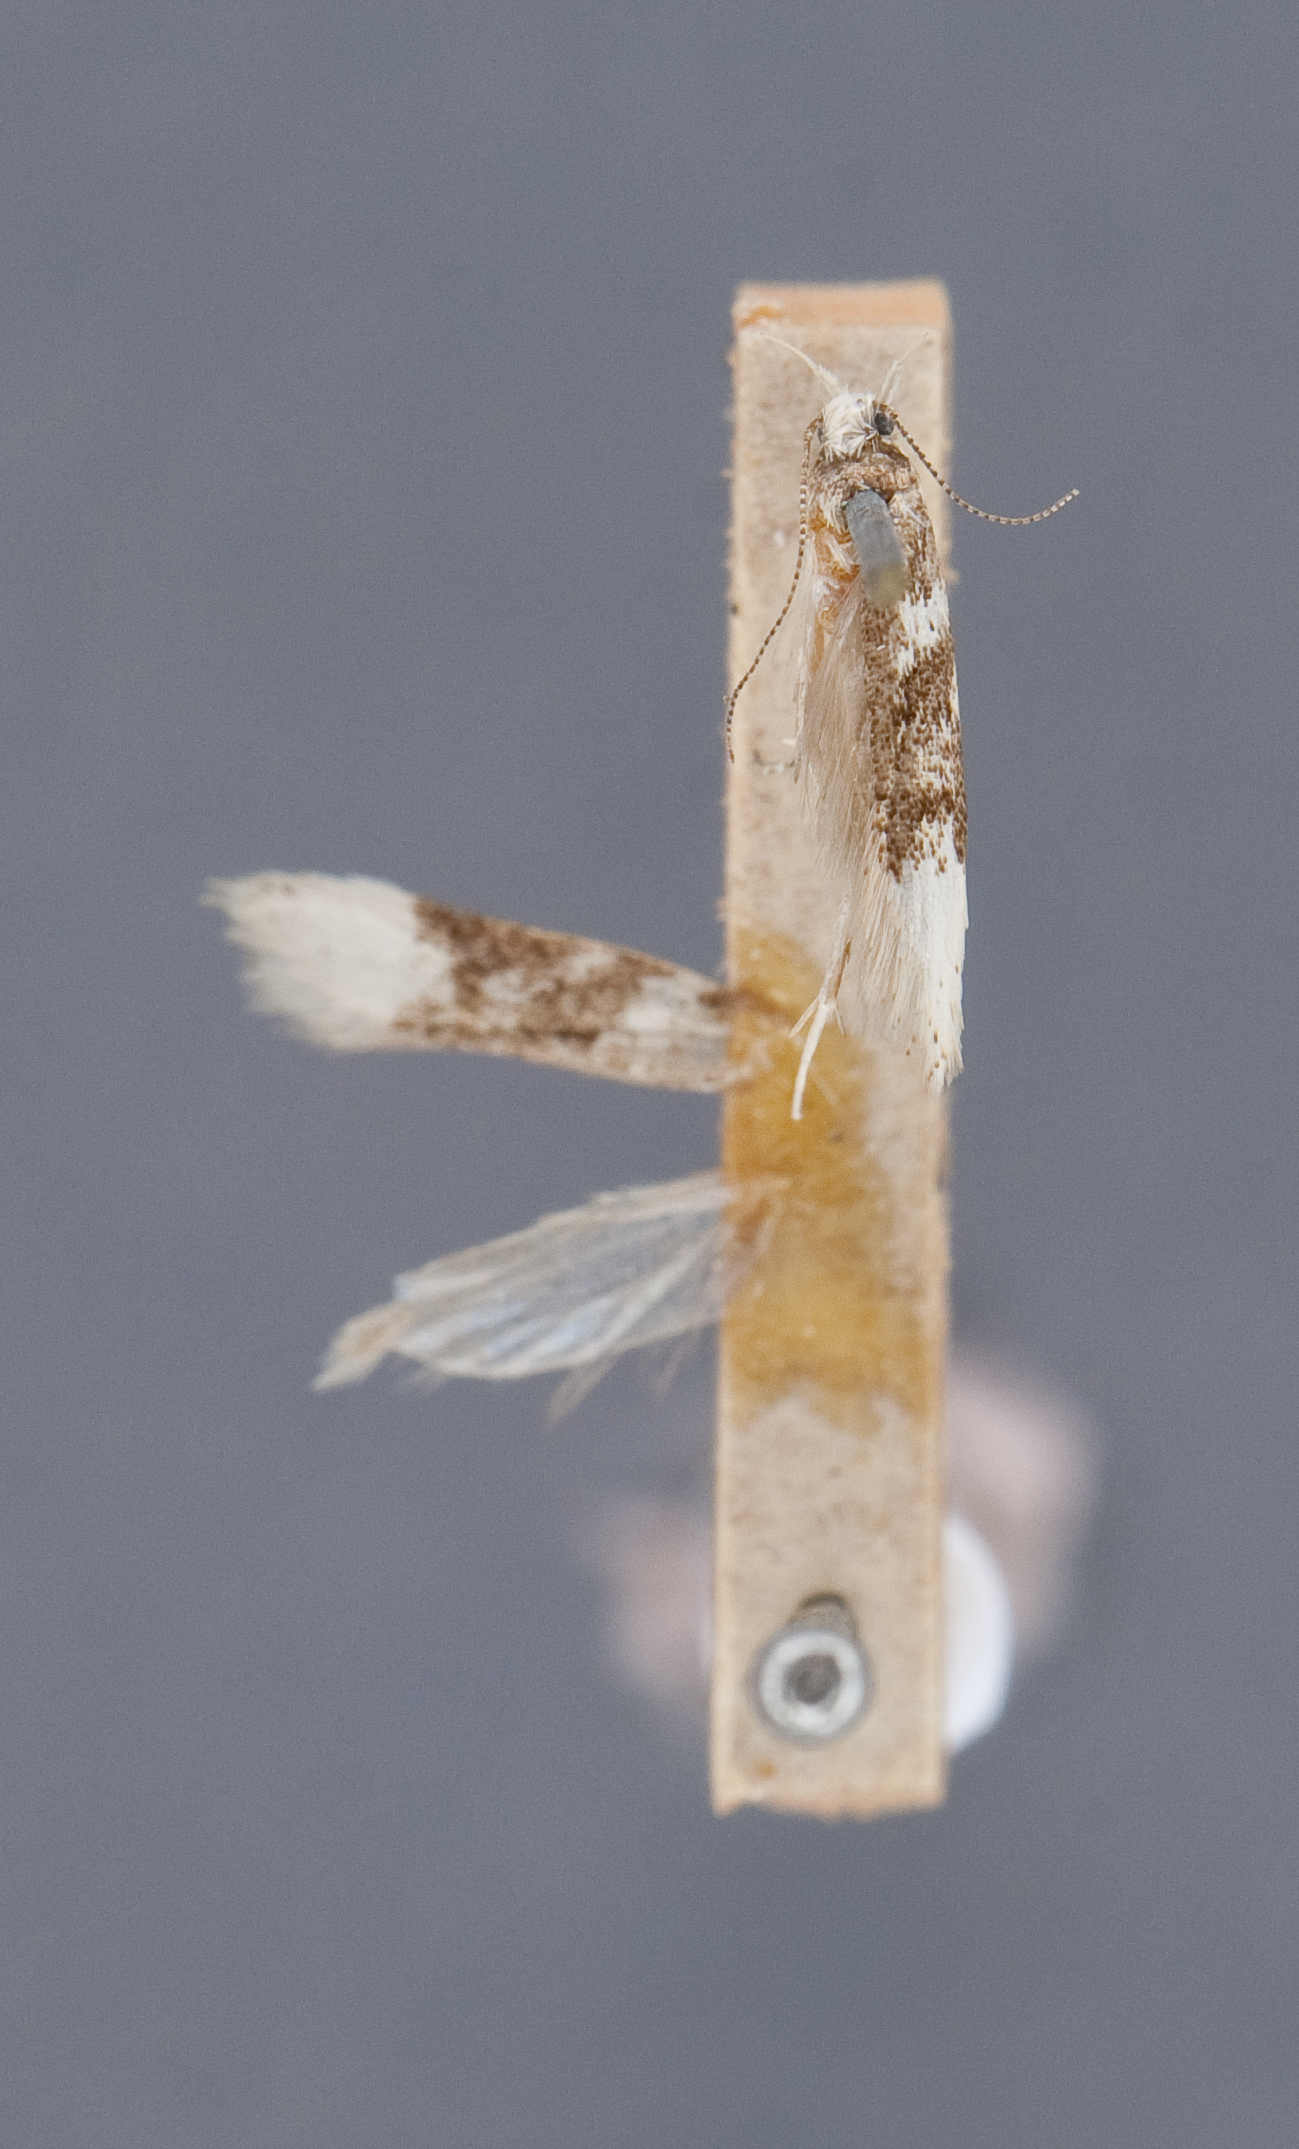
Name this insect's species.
Chionodes abella (also Gelechia abella)
